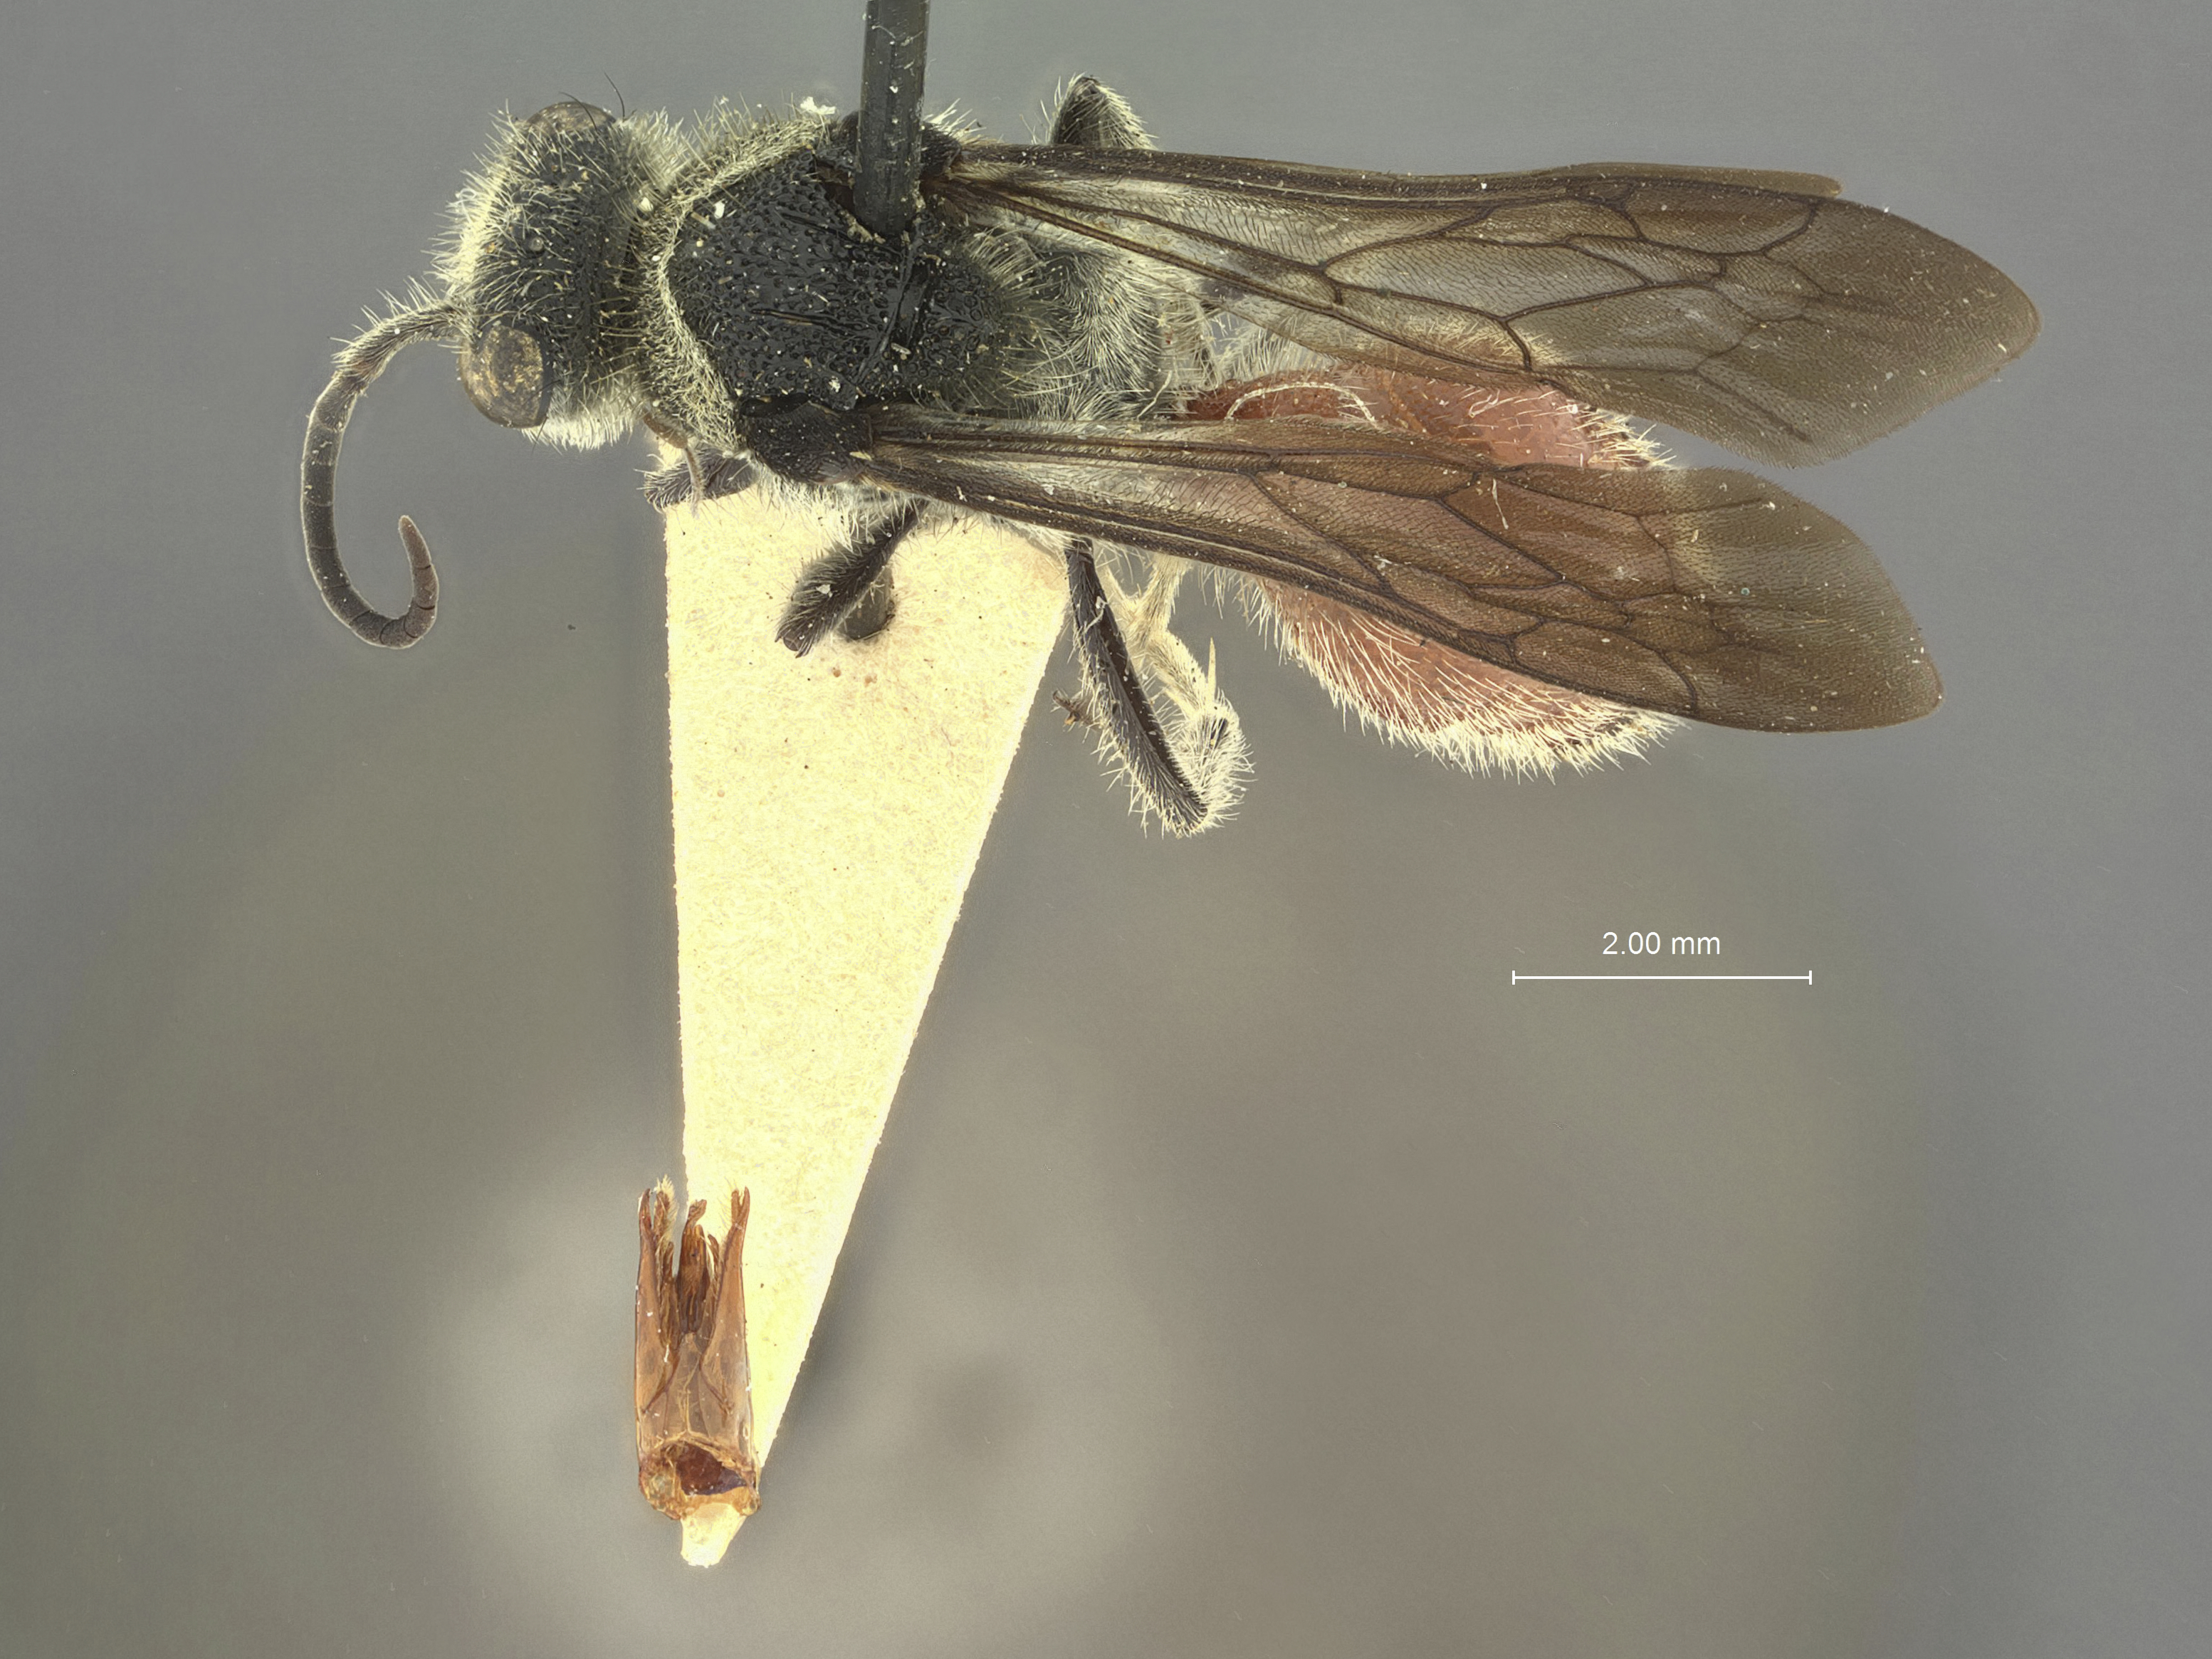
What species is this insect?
Timulla tegularia
